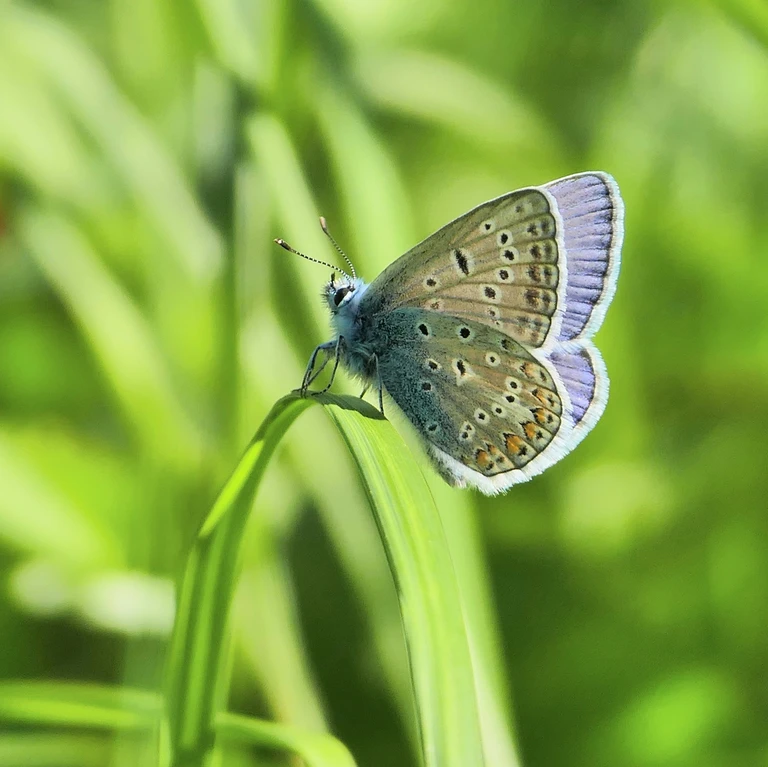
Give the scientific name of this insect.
Polyommatus icarus
